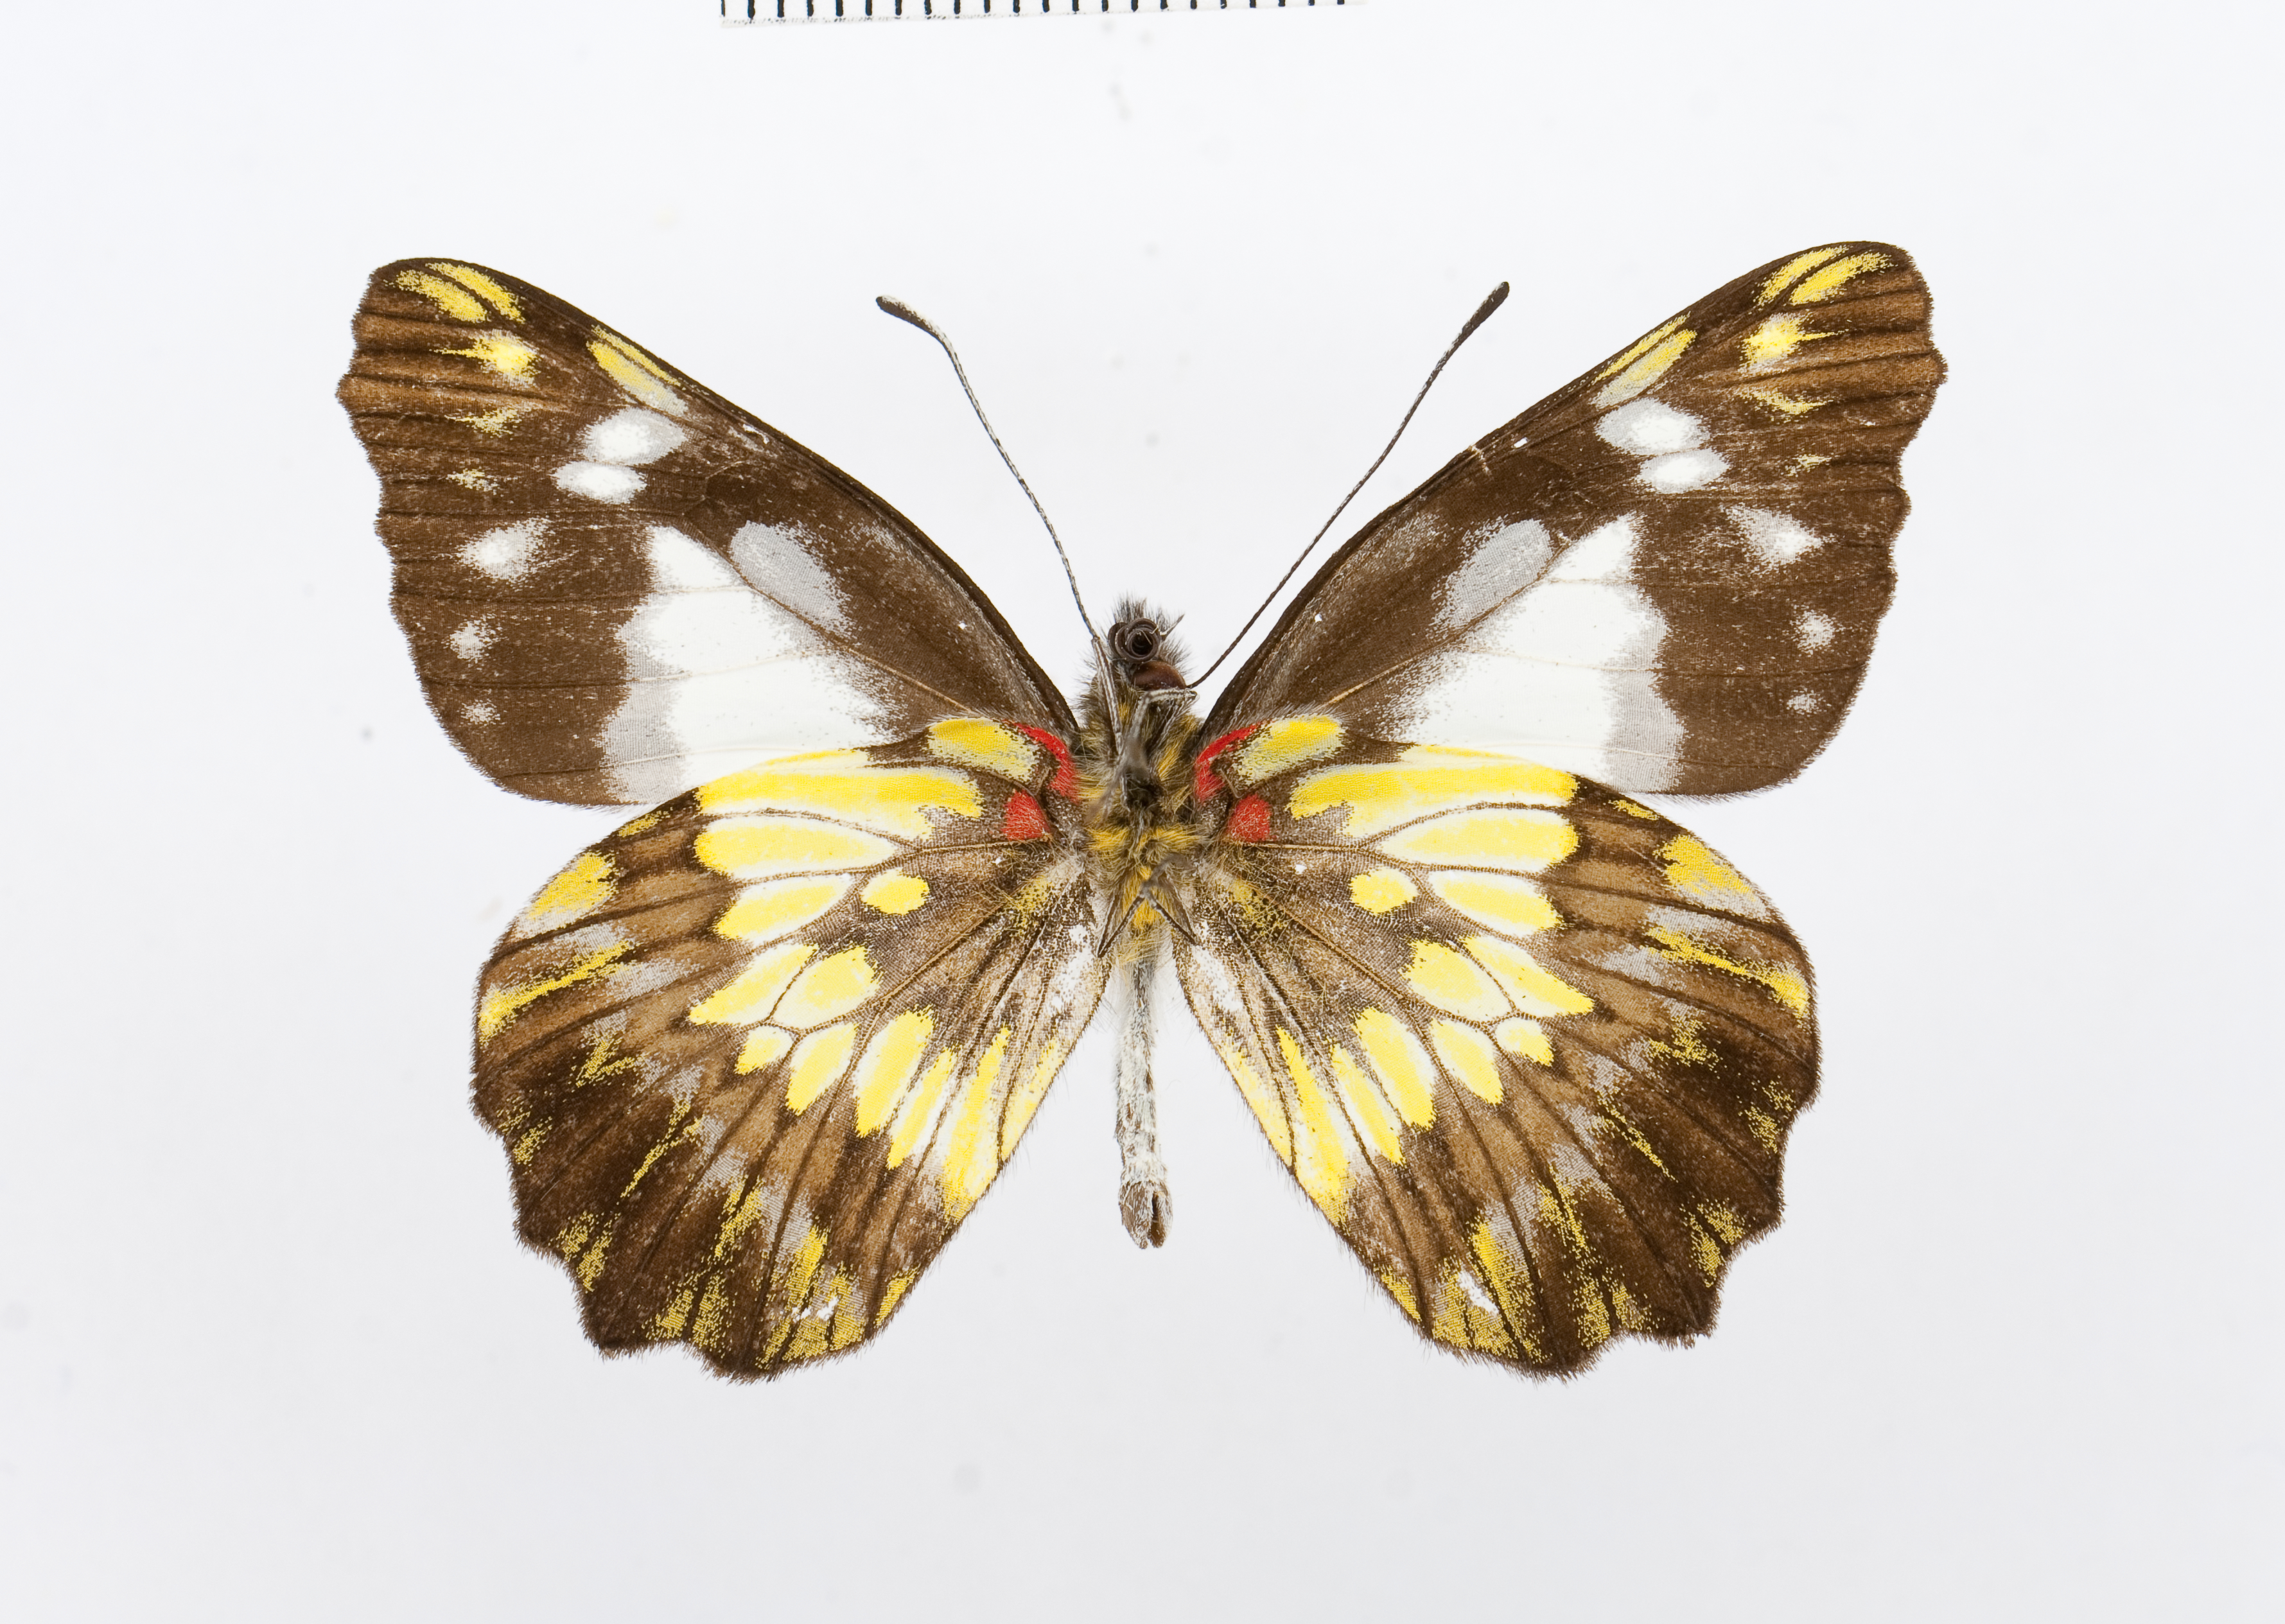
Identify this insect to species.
Leodonta chiriquensis
